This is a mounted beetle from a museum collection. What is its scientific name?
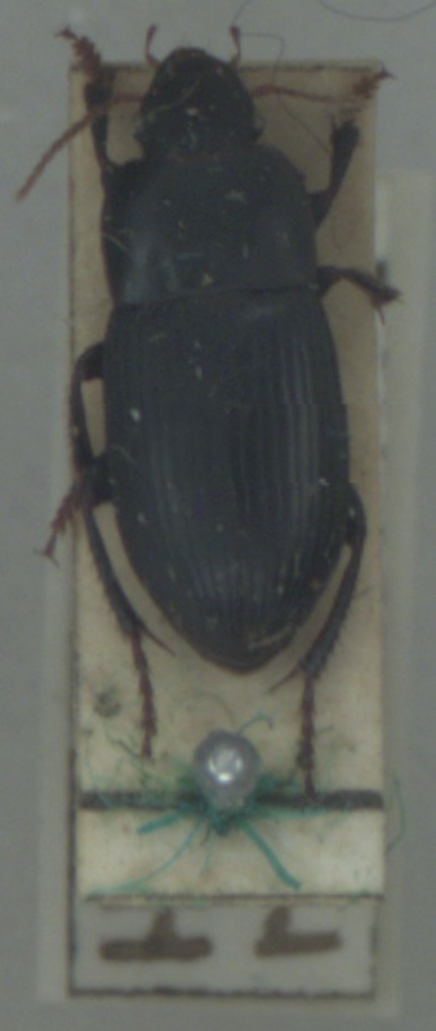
Harpalus tardus
